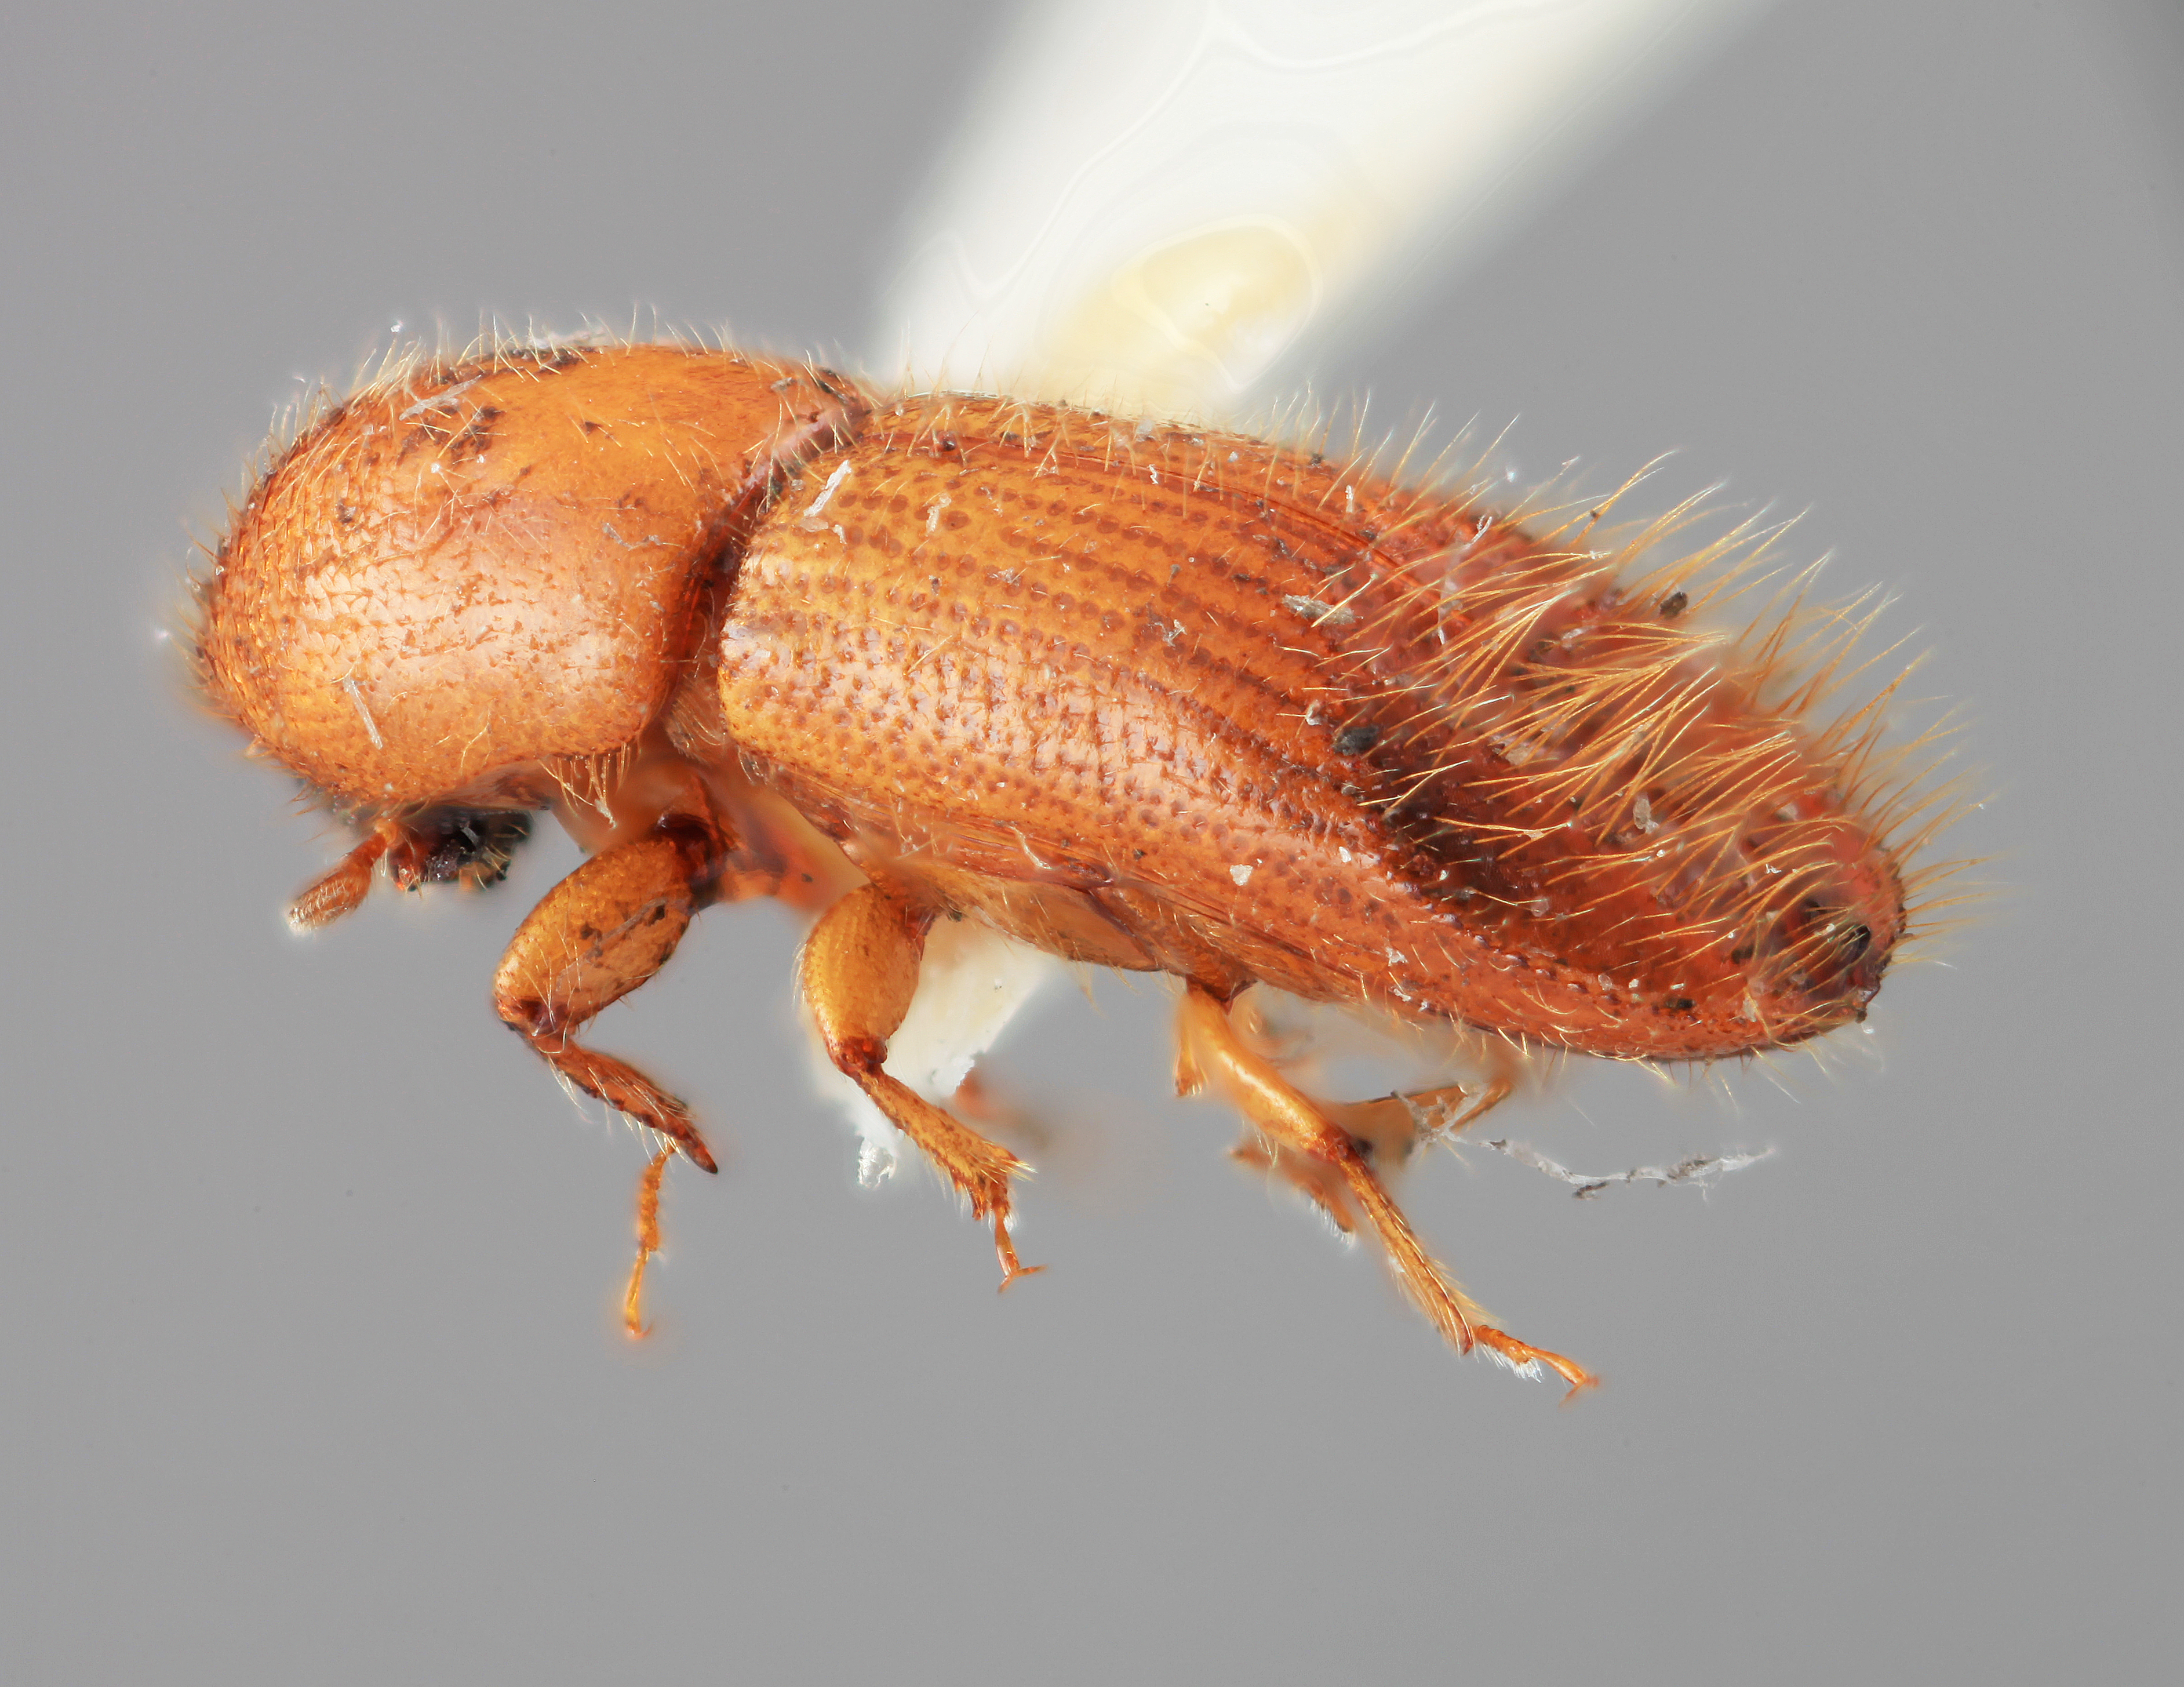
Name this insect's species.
Sampsonius usurpatus
